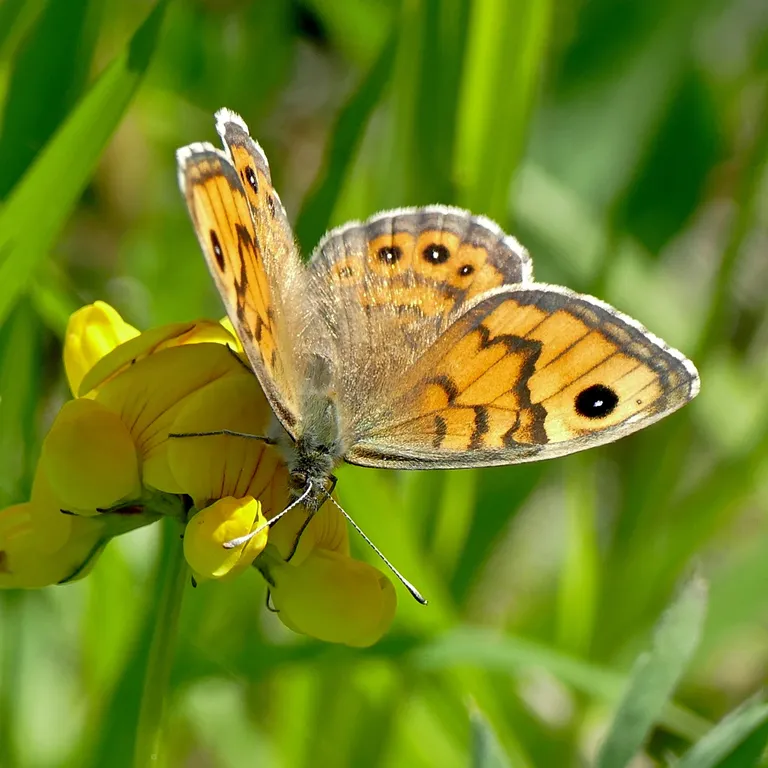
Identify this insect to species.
Lasiommata megera (also Pararge megera)
